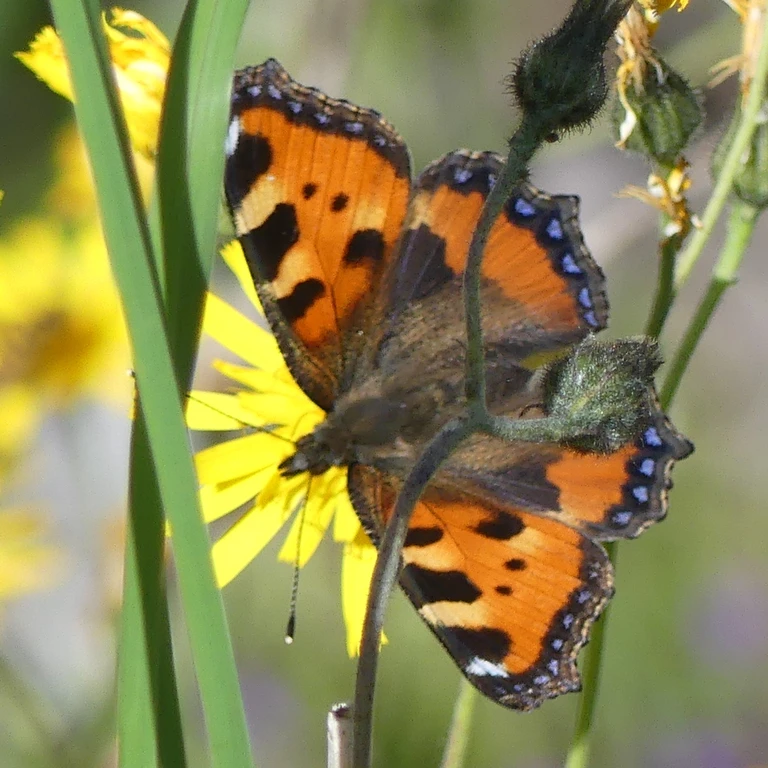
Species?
Aglais urticae
